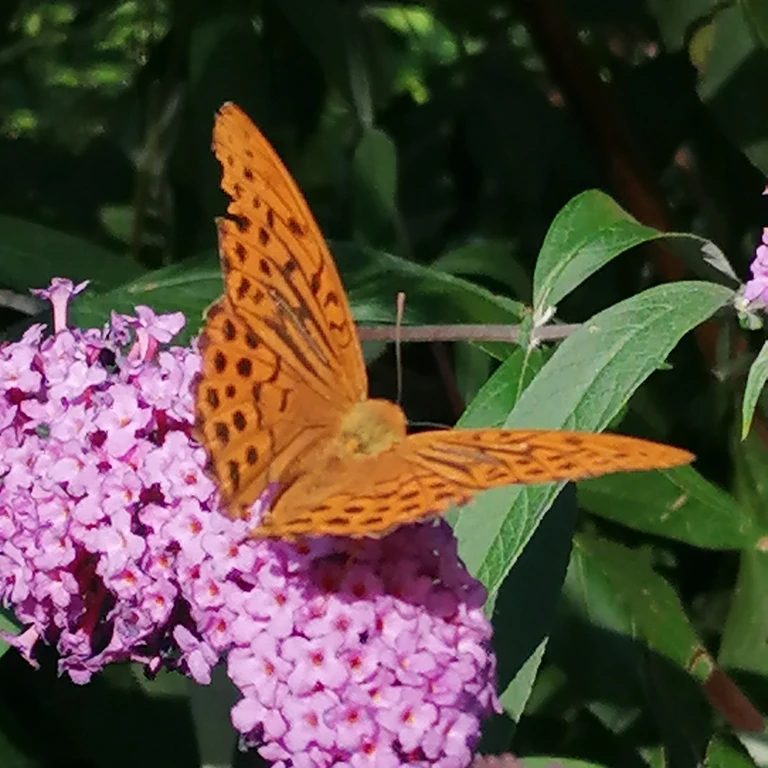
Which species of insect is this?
Argynnis paphia
